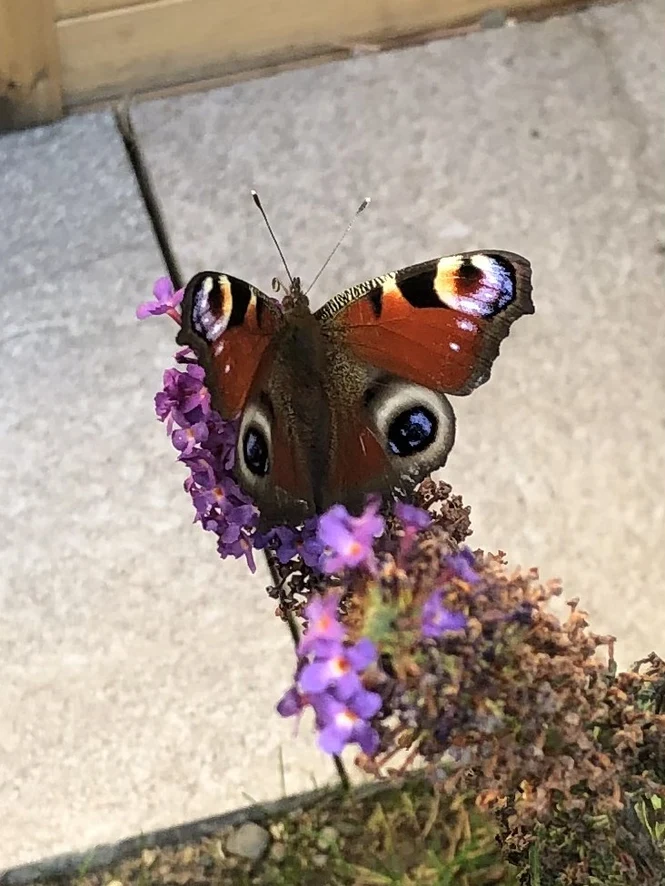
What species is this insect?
Aglais io
